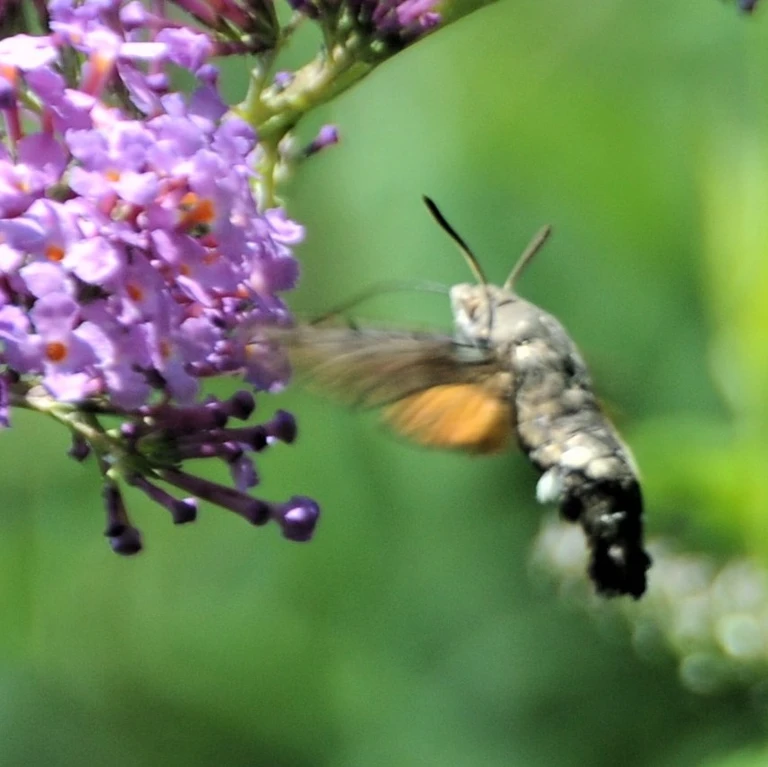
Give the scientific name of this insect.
Macroglossum stellatarum
